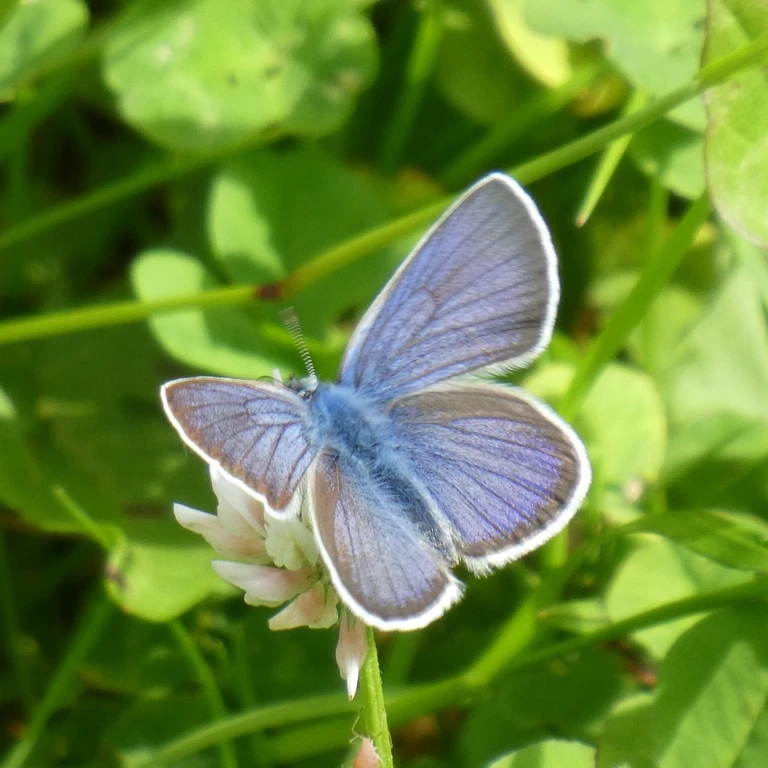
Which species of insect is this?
Cyaniris semiargus
